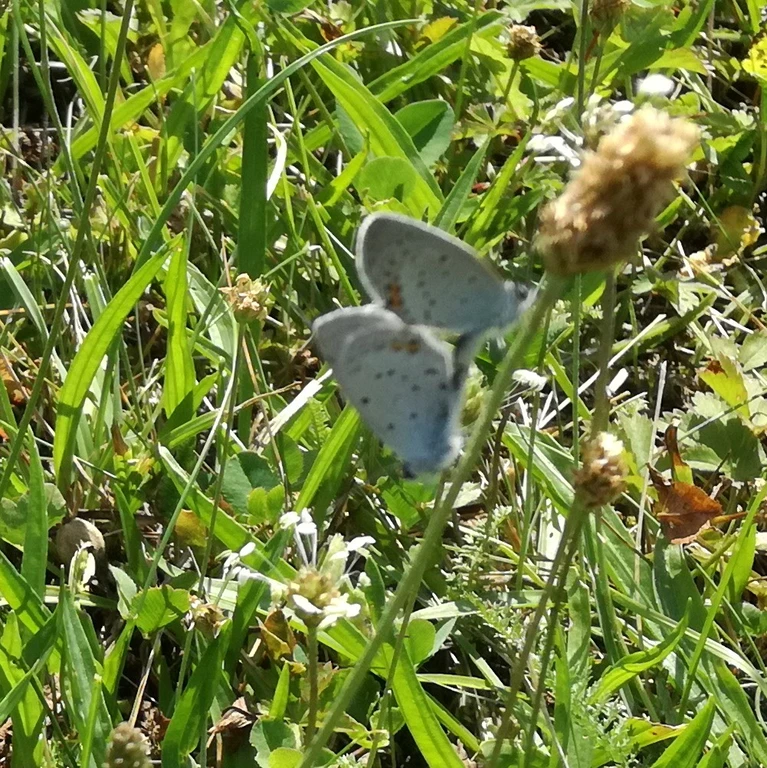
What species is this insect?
Cupido argiades (also Elkalyce argiades)
